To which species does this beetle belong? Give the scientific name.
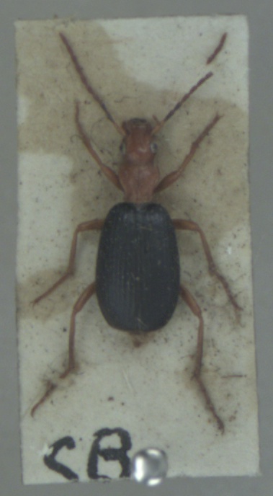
Brachinus crepitans
